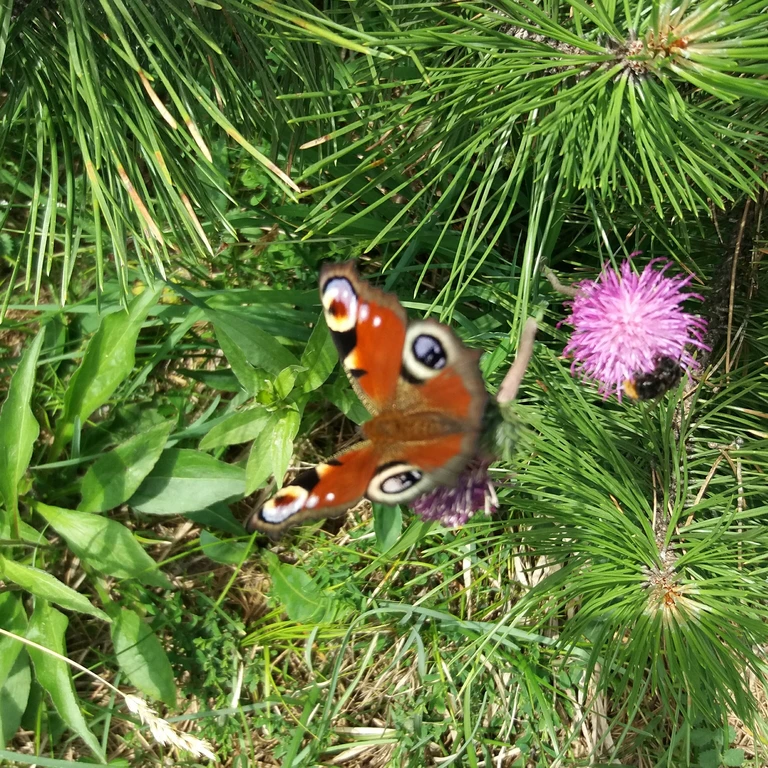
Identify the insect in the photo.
Aglais io
